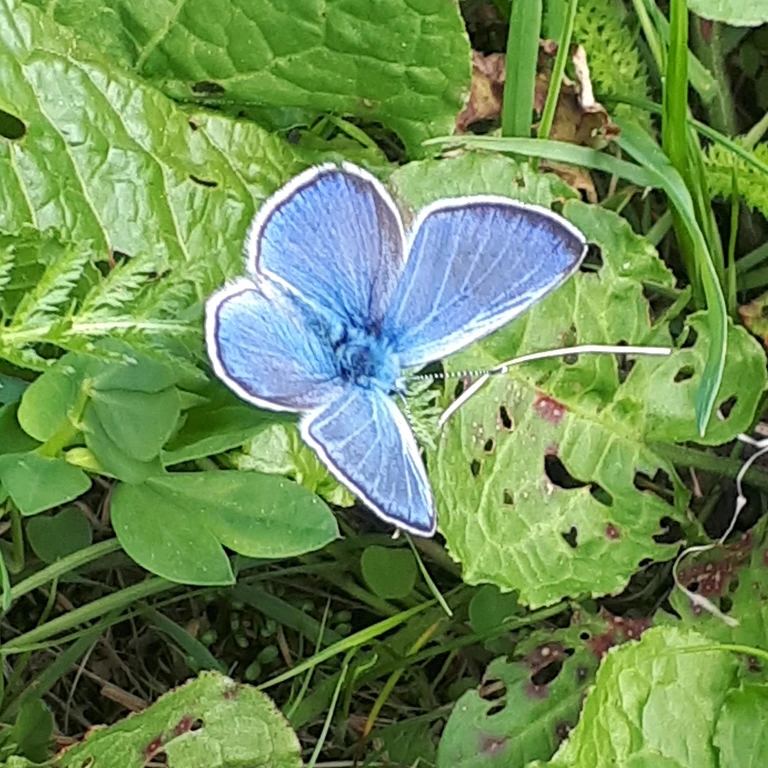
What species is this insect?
Glaucopsyche alexis
